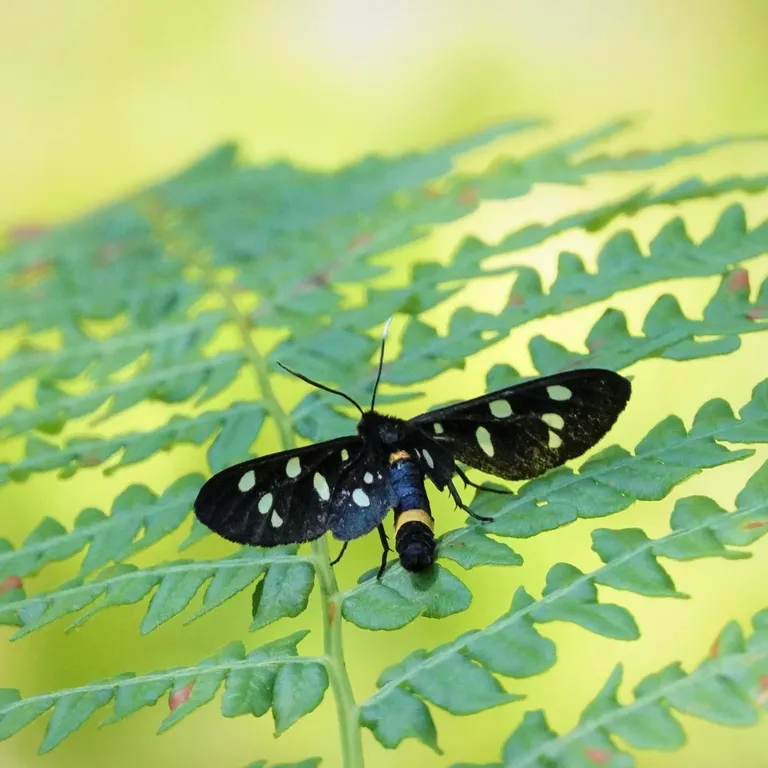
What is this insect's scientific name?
Amata phegea
